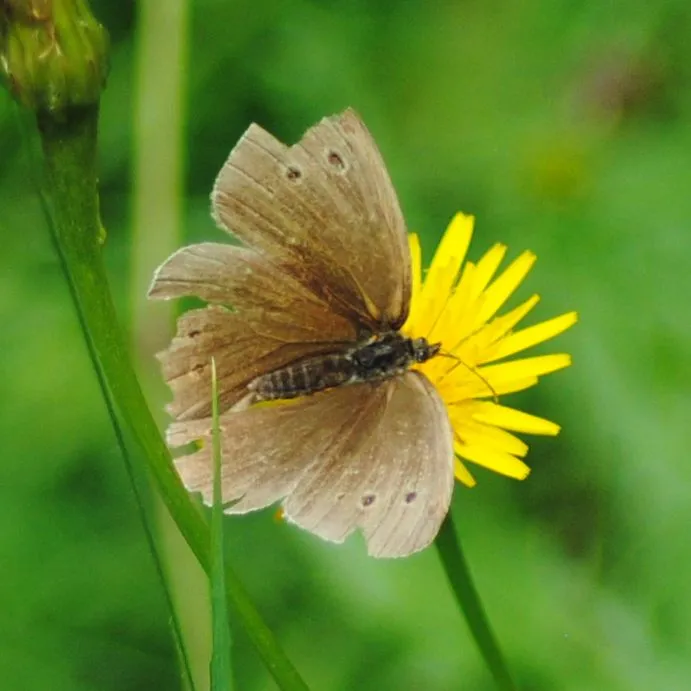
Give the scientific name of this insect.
Aphantopus hyperantus
